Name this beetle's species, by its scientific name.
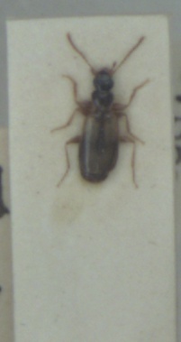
Philorhizus notatus
